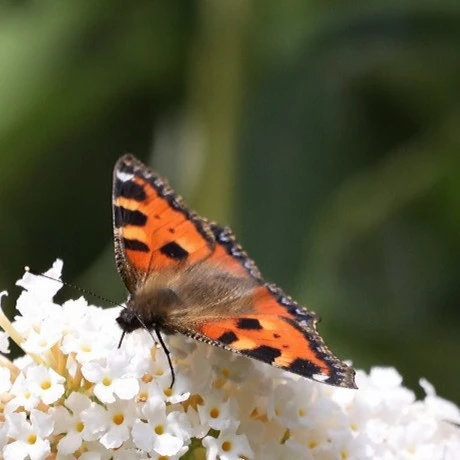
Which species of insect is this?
Aglais urticae
